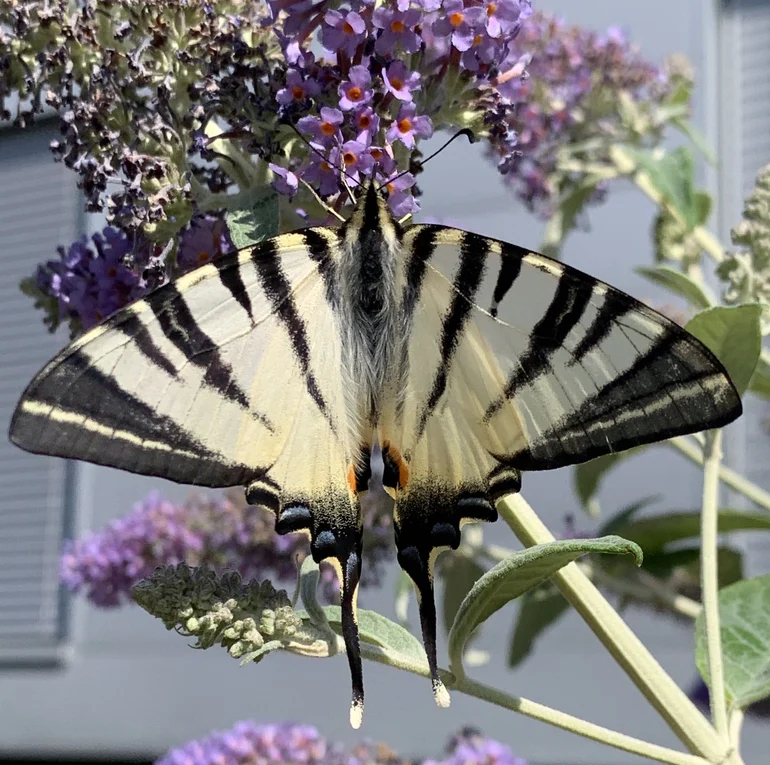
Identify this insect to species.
Iphiclides podalirius
